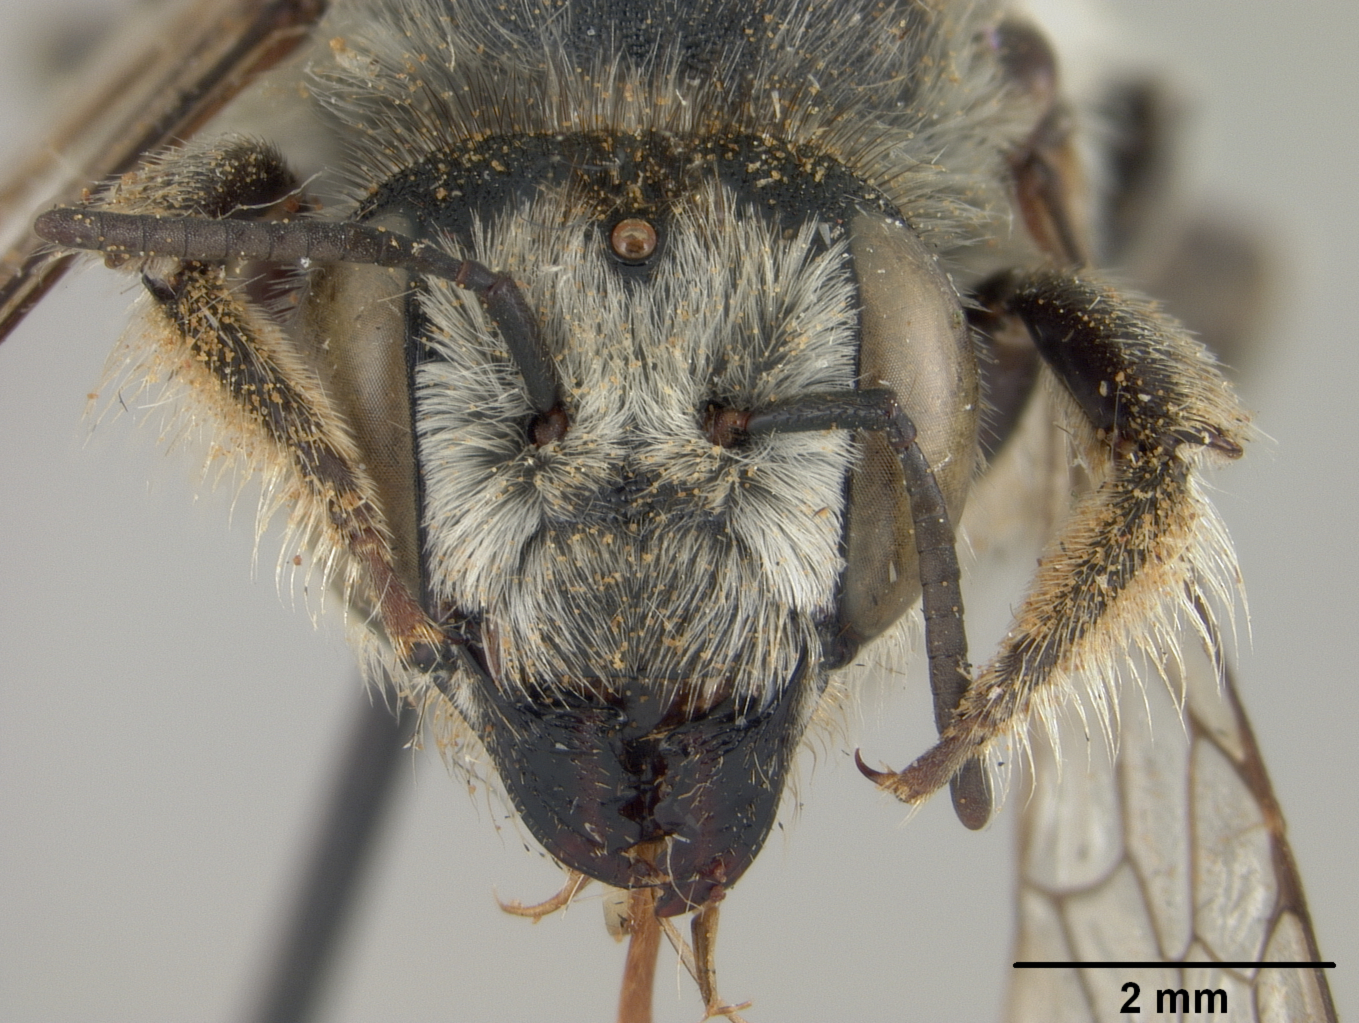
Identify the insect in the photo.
Megachile hookeri
